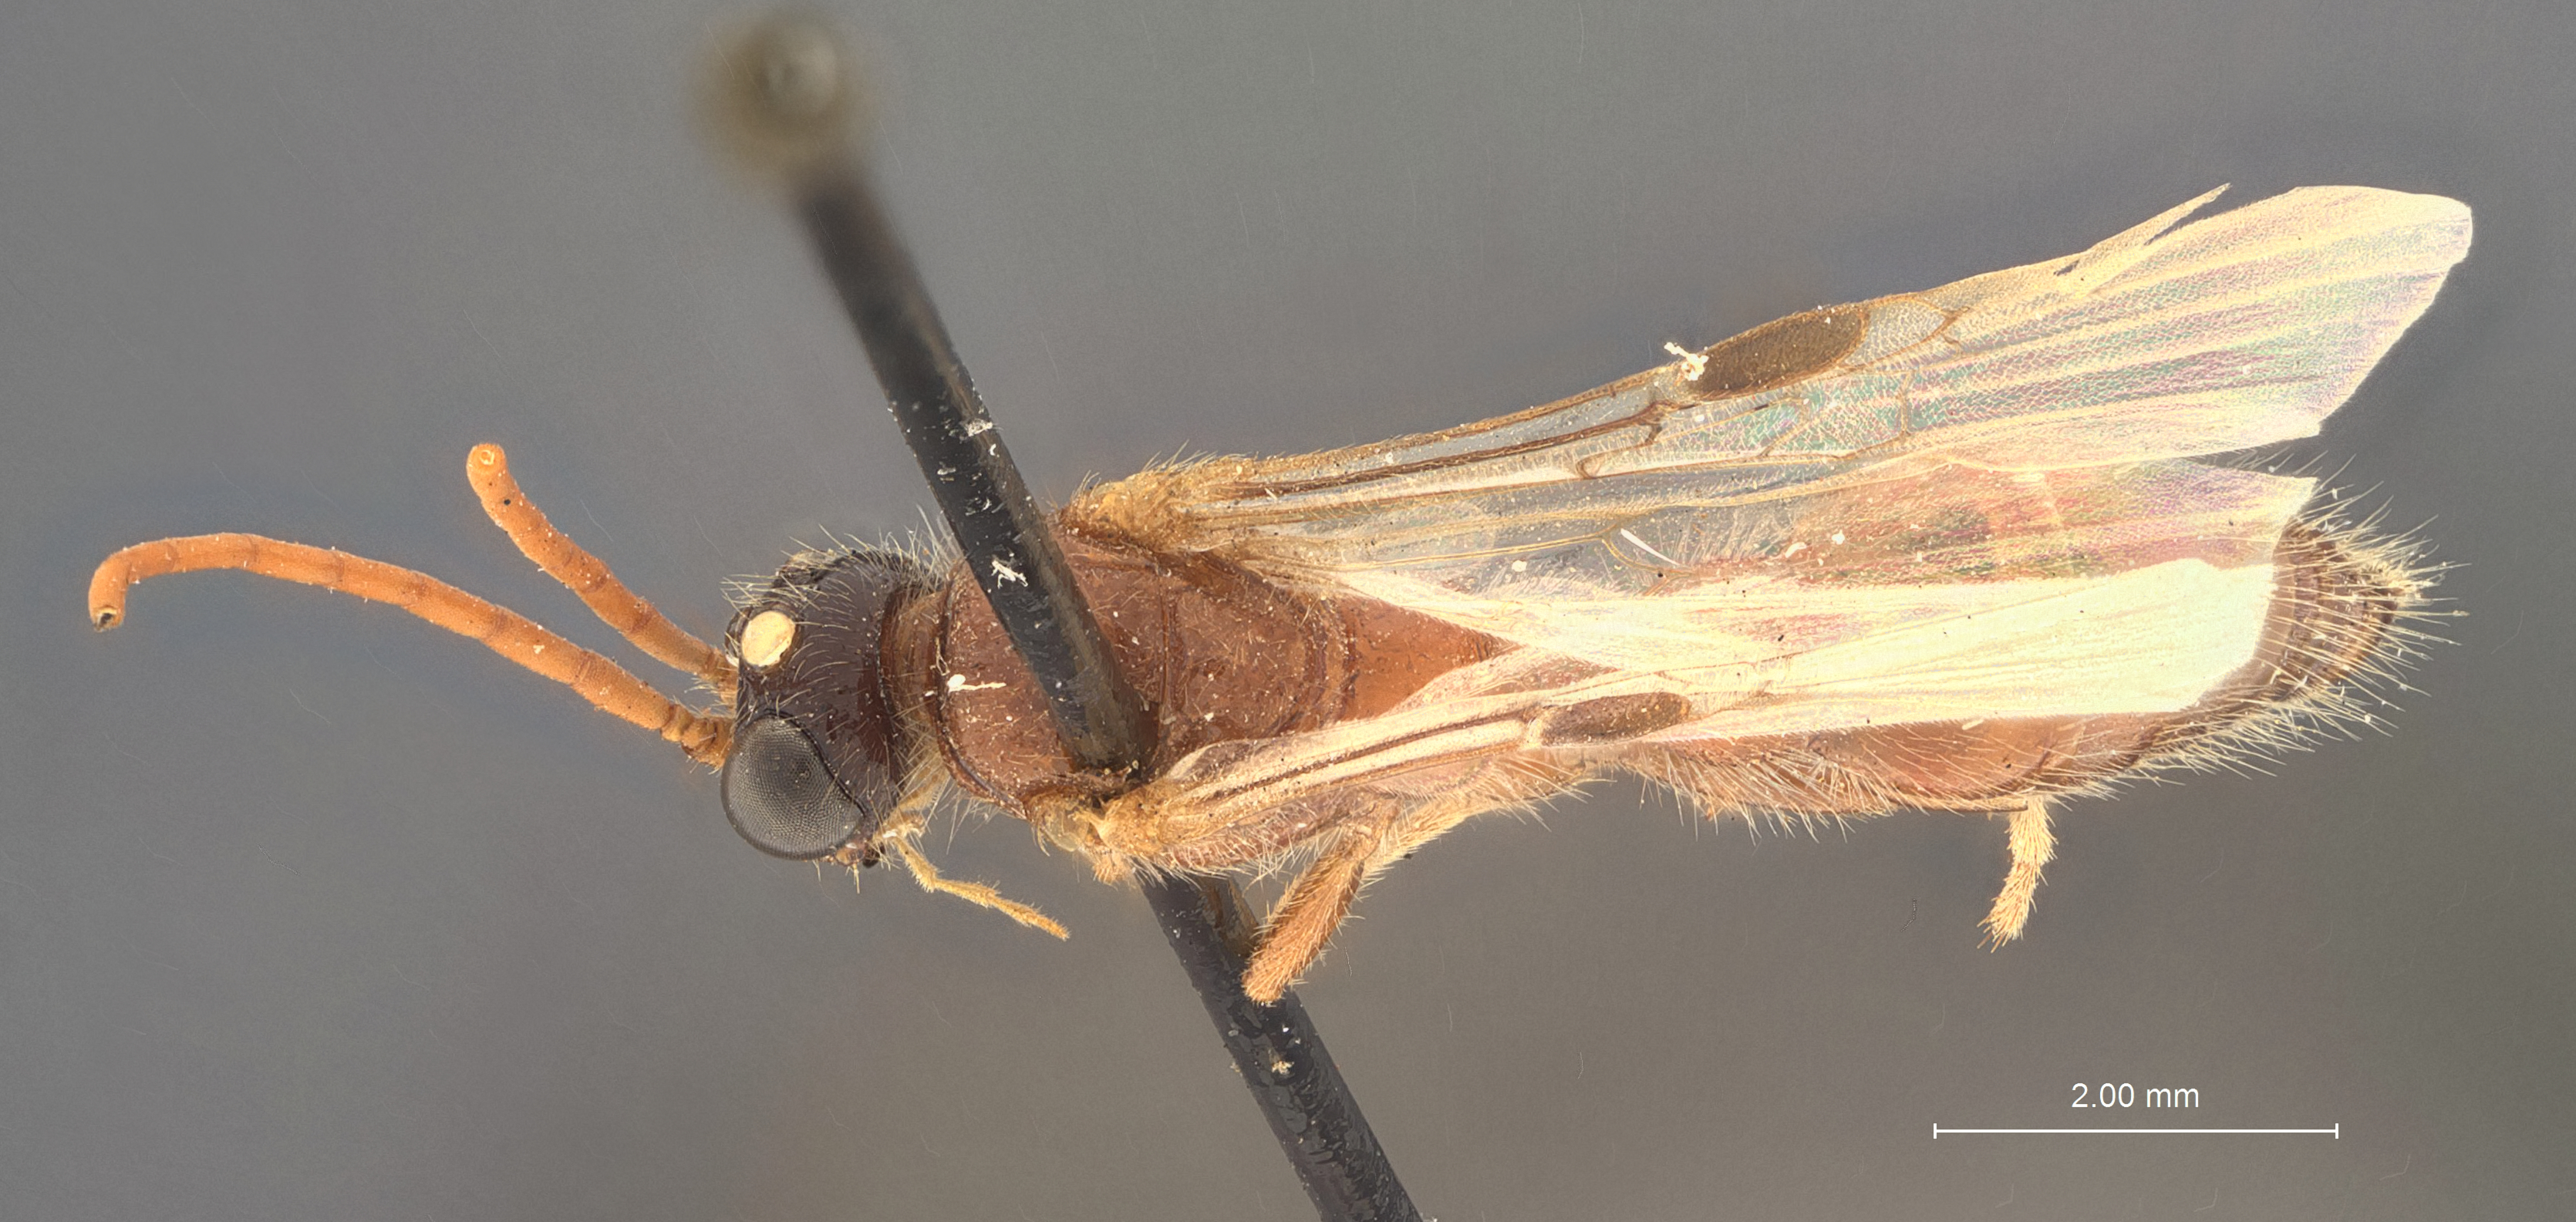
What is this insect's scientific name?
Brachycistis nigrifrons
